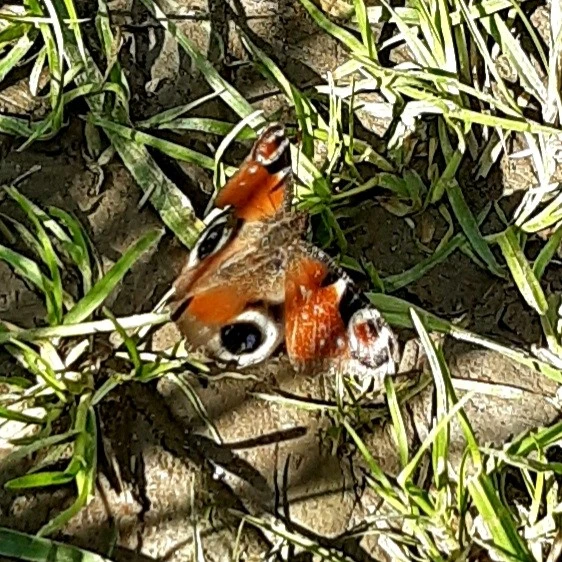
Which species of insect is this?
Aglais io
